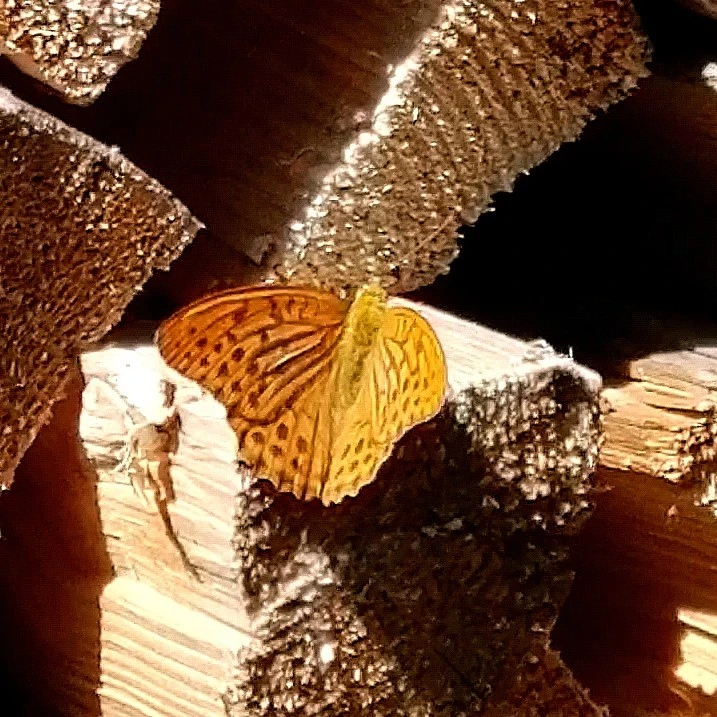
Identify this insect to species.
Argynnis paphia
